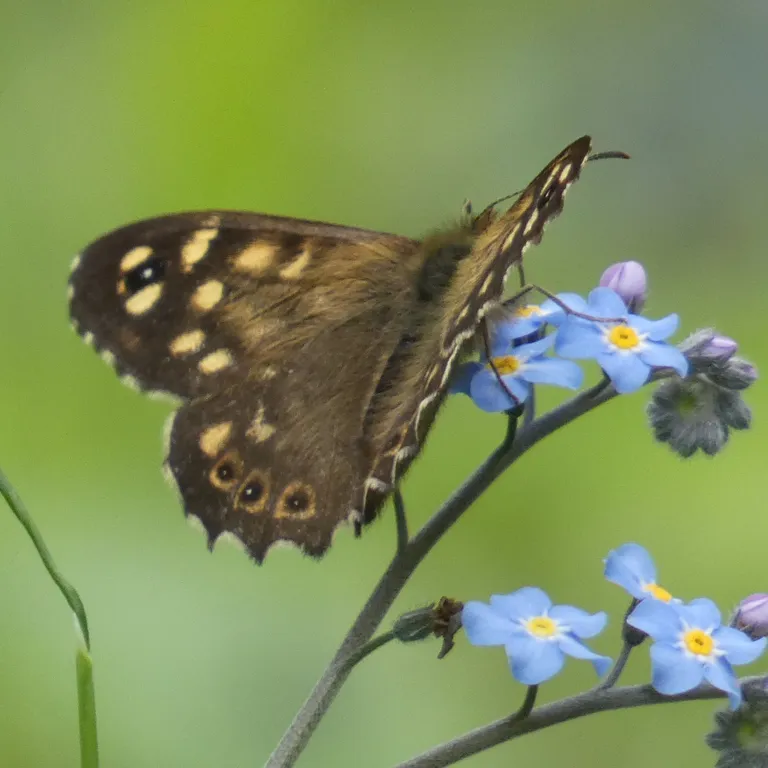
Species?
Pararge aegeria
